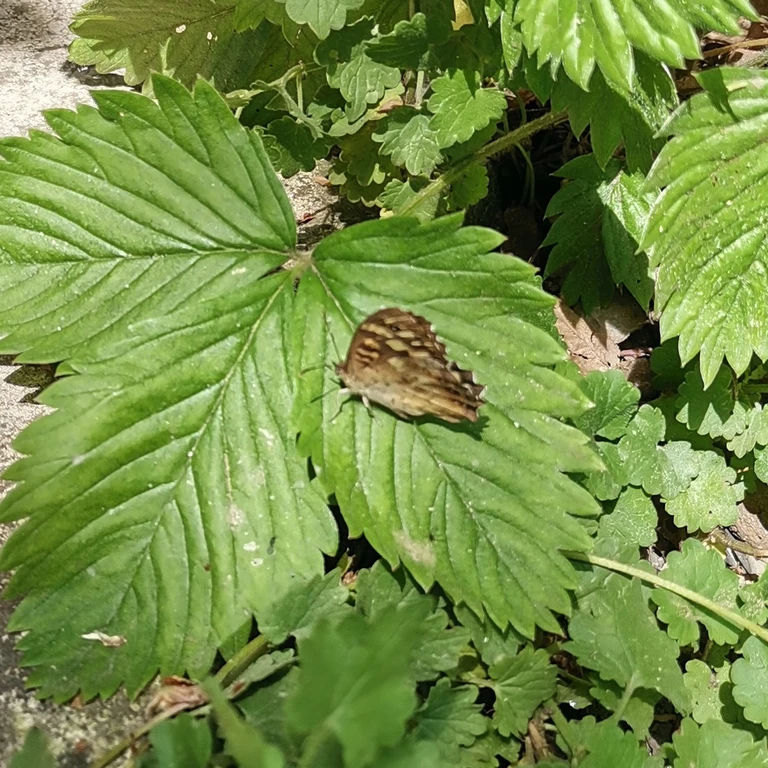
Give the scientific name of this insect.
Pararge aegeria
